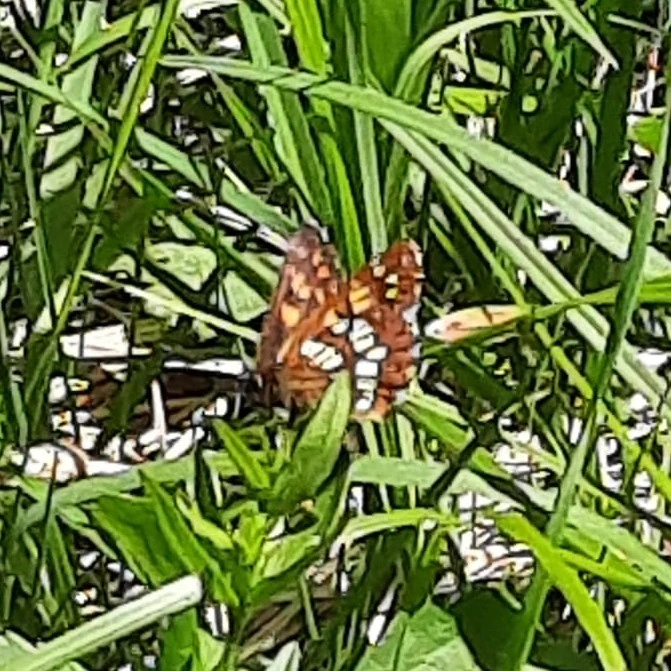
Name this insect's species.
Hamearis lucina
